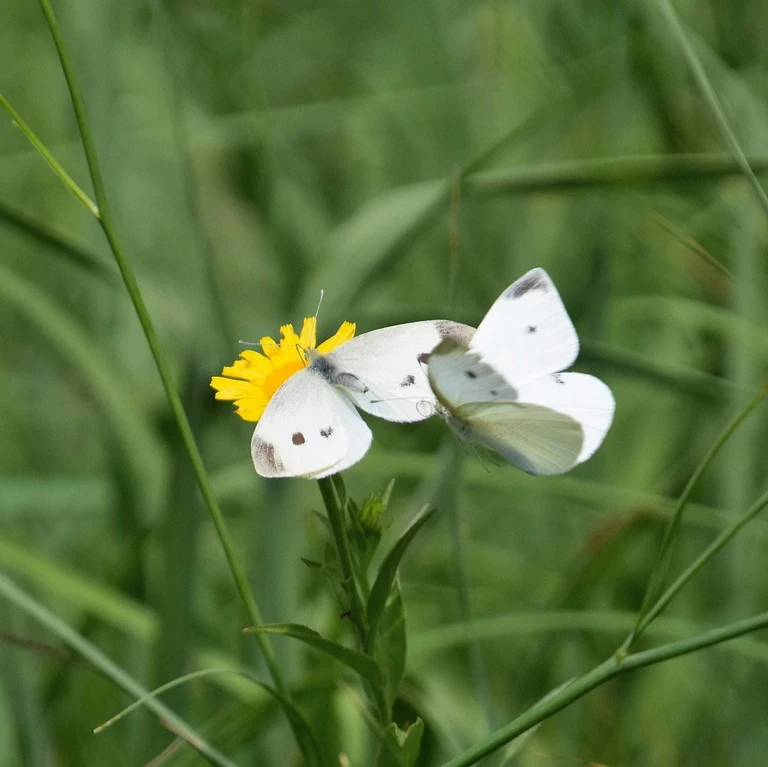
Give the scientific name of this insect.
Pieris rapae
